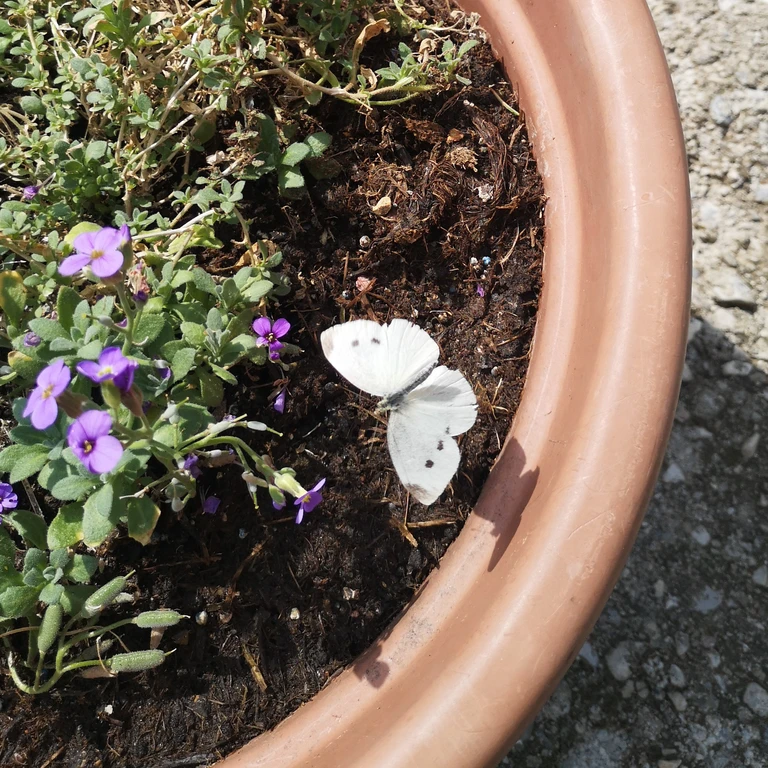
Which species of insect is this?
Pieris rapae
